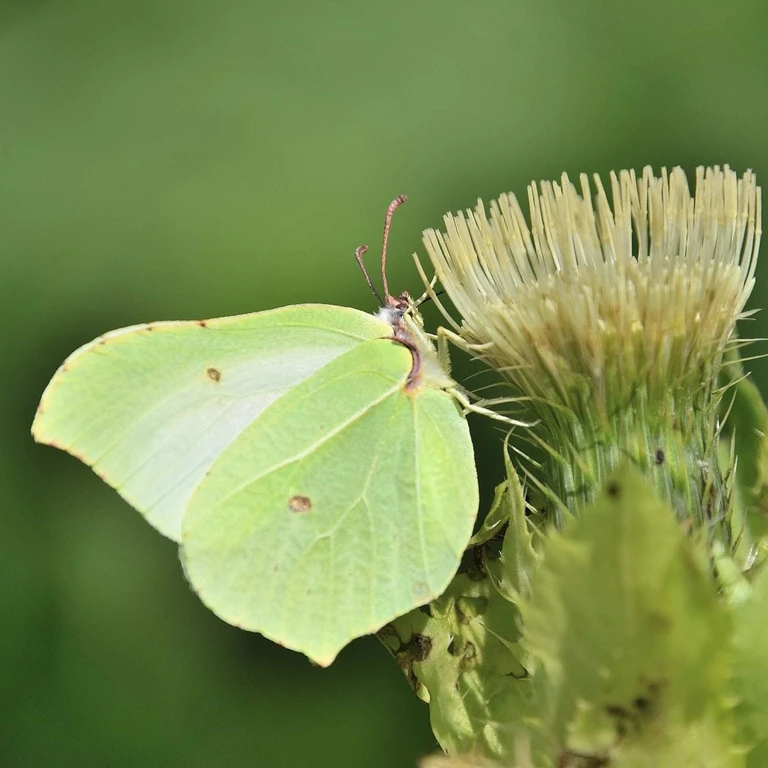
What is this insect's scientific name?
Gonepteryx rhamni
